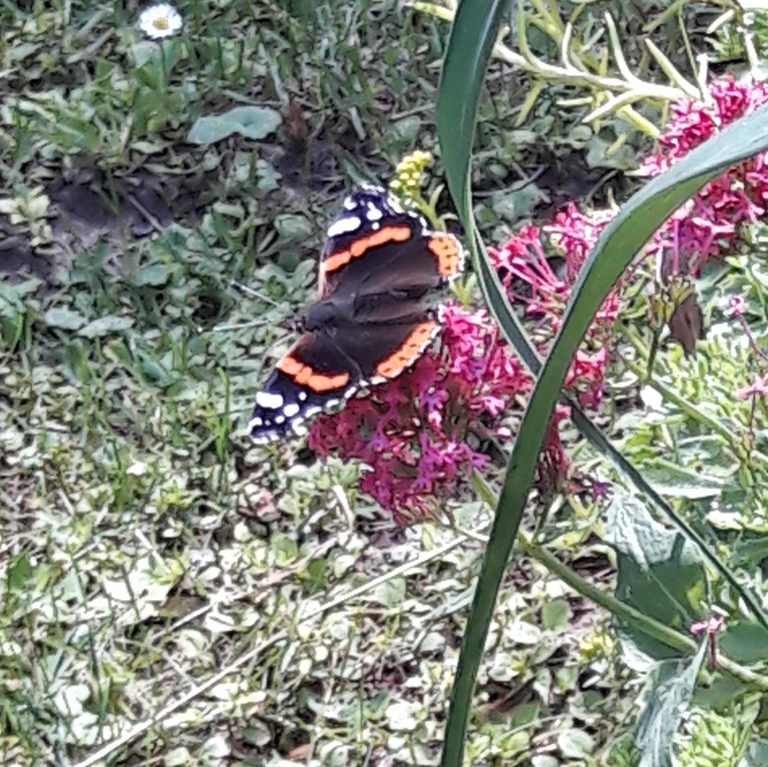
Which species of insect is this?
Vanessa atalanta
